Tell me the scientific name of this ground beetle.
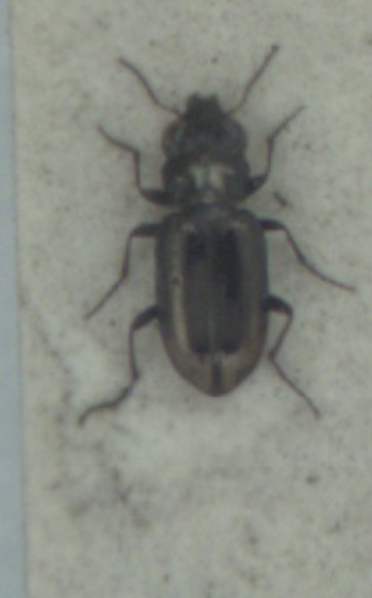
Notiophilus substriatus
